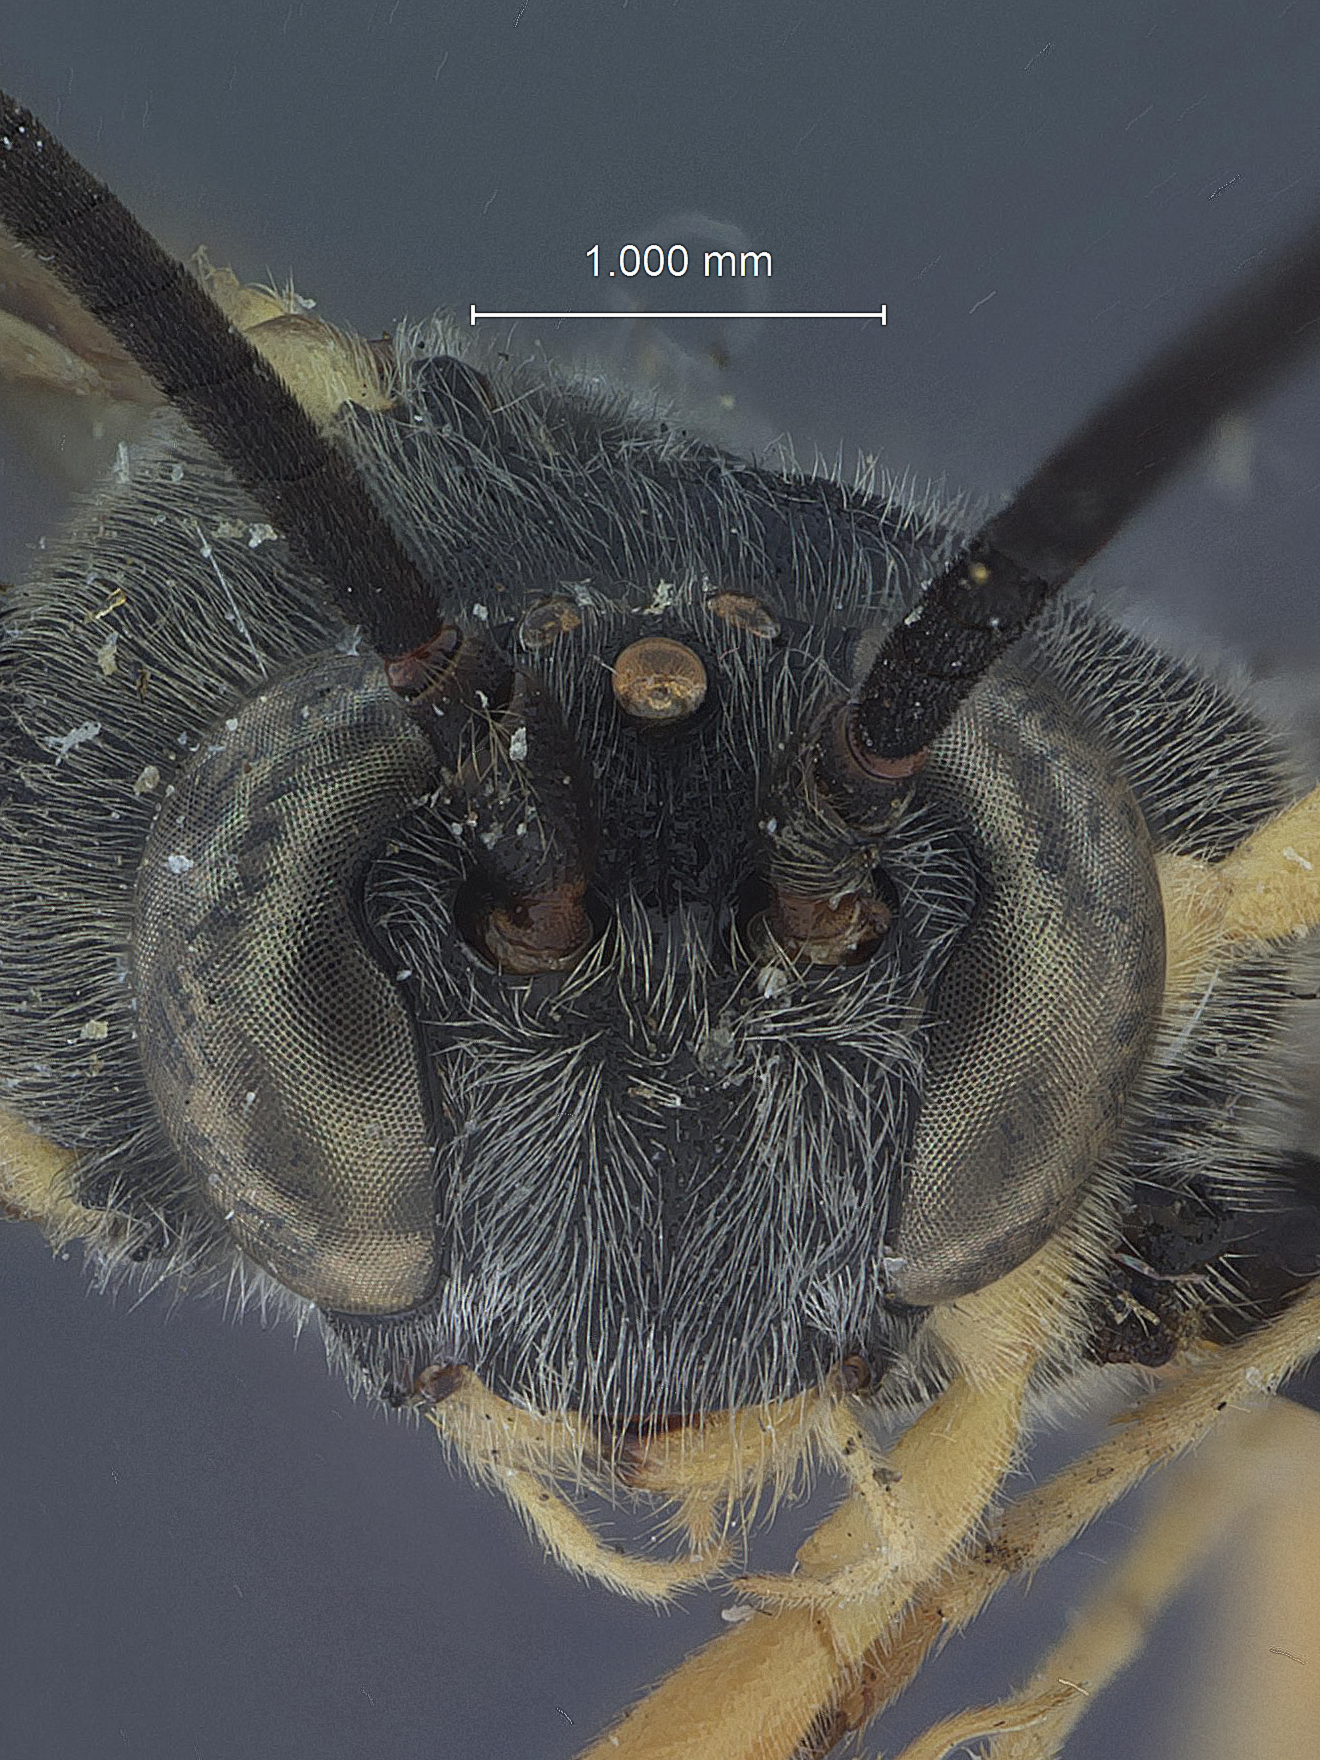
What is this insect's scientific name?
Campoplegidea magnifica
